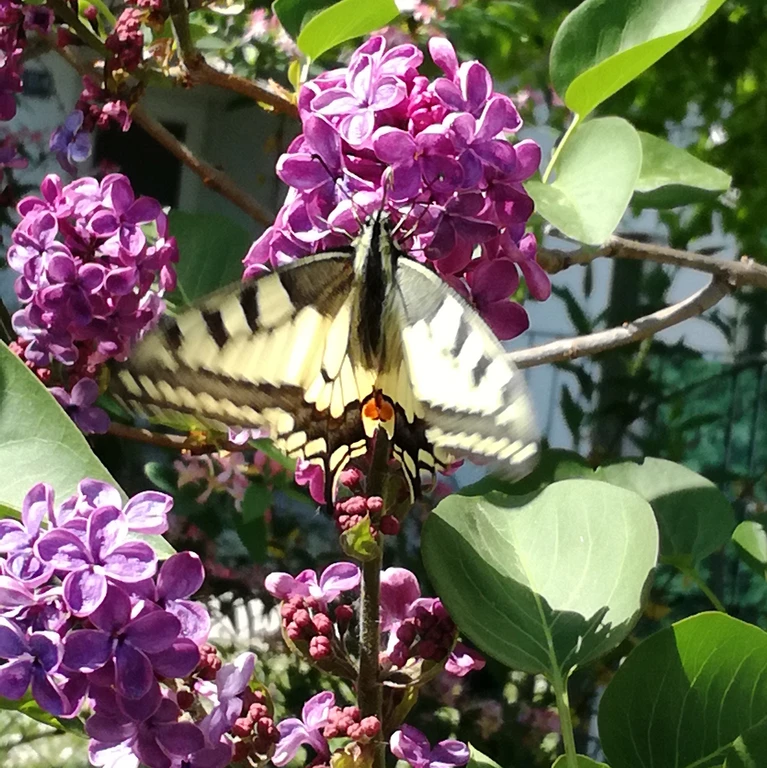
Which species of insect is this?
Papilio machaon
